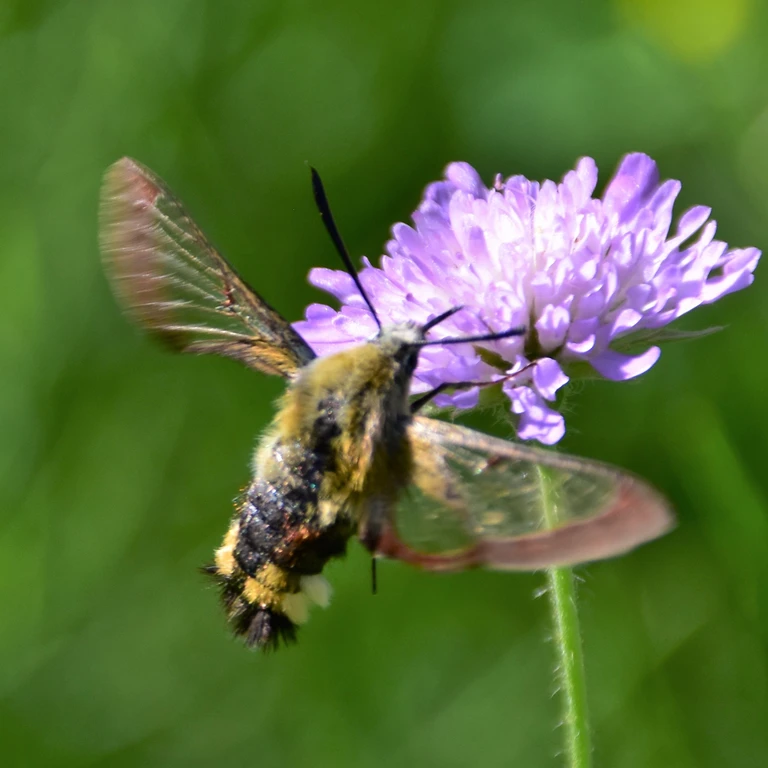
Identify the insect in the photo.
Hemaris fuciformis
